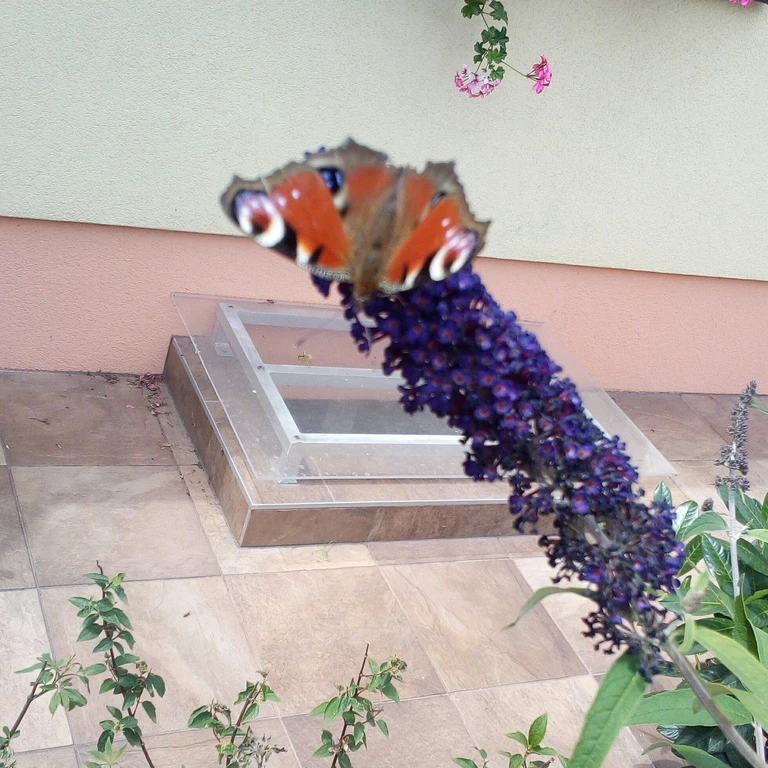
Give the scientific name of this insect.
Aglais io
